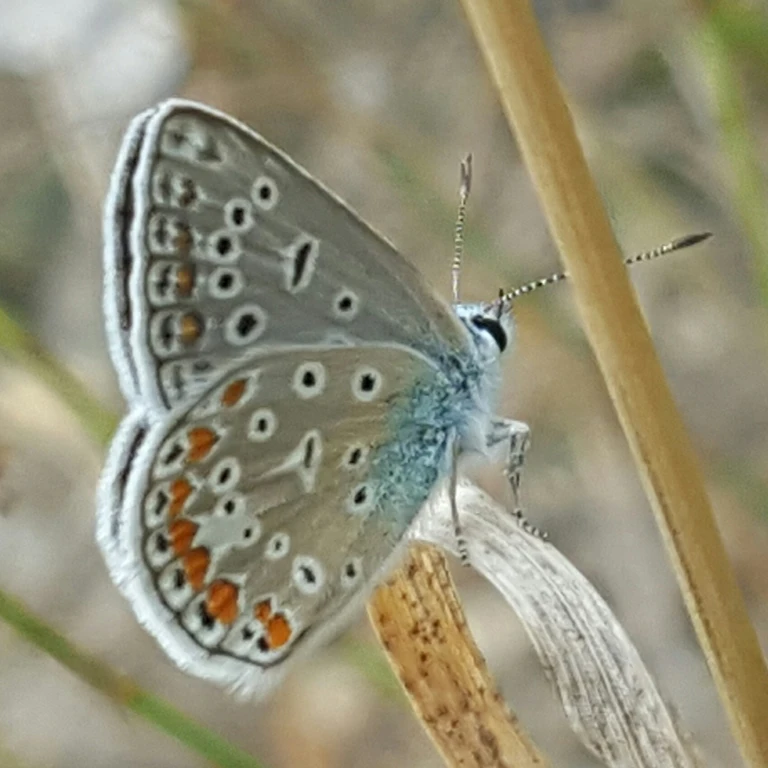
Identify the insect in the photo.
Polyommatus icarus
